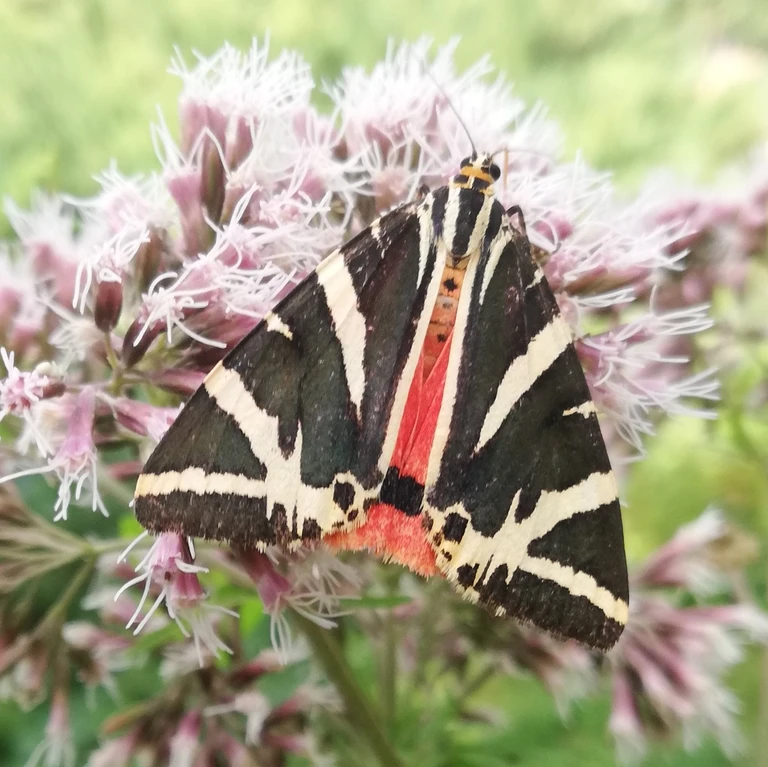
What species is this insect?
Euplagia quadripunctaria
